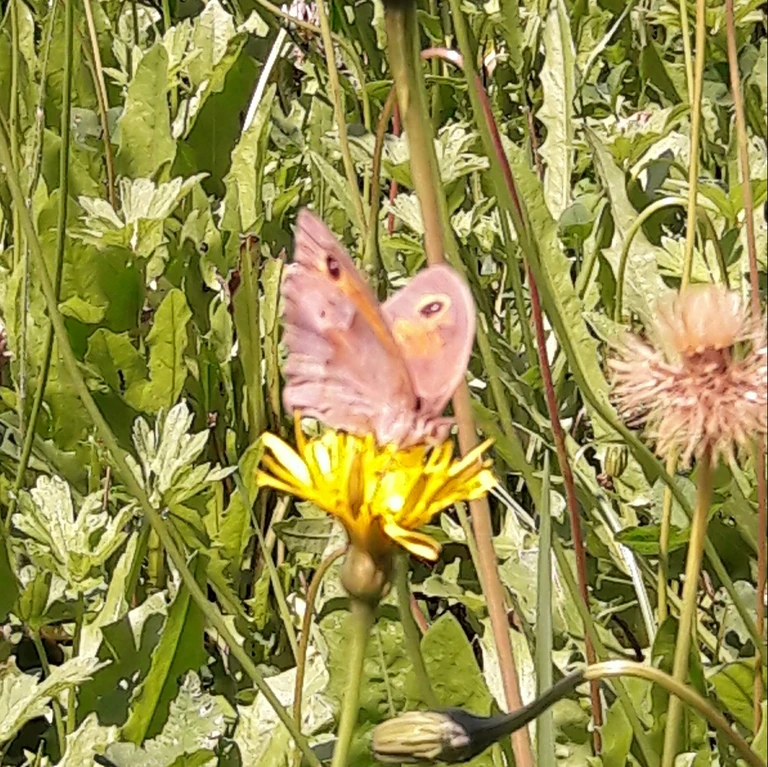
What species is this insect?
Maniola jurtina
